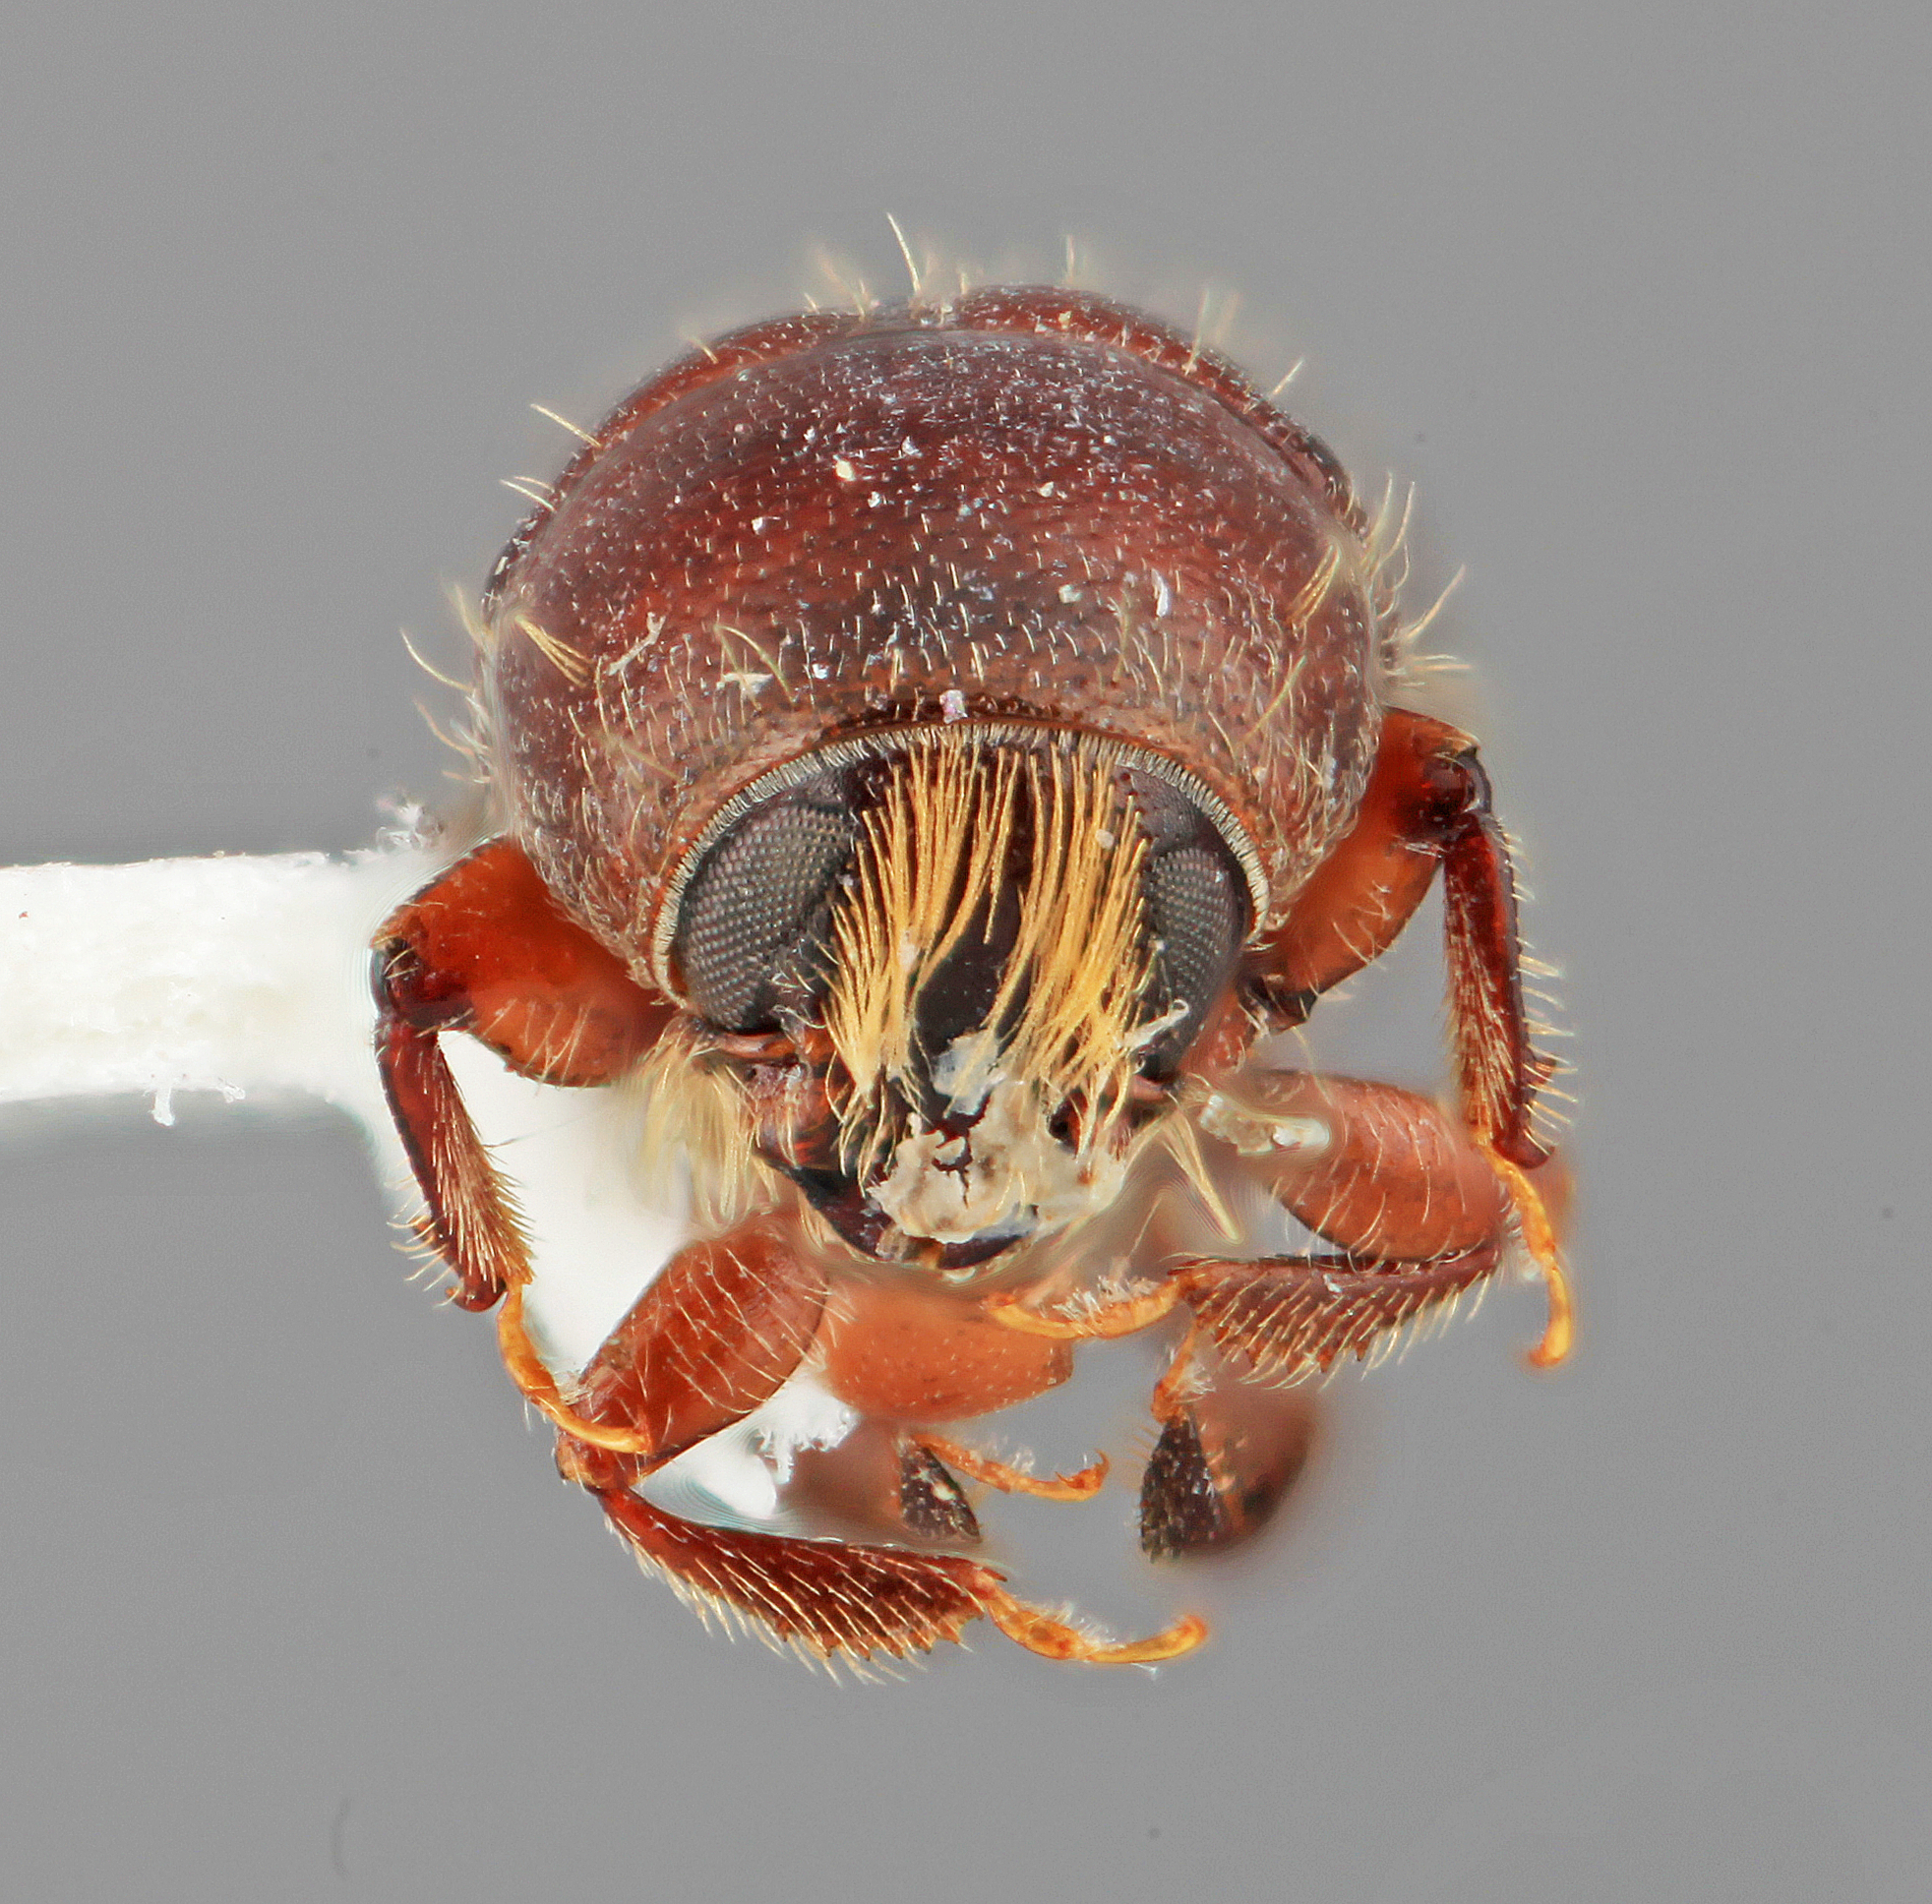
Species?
Scolytodes praeceps
